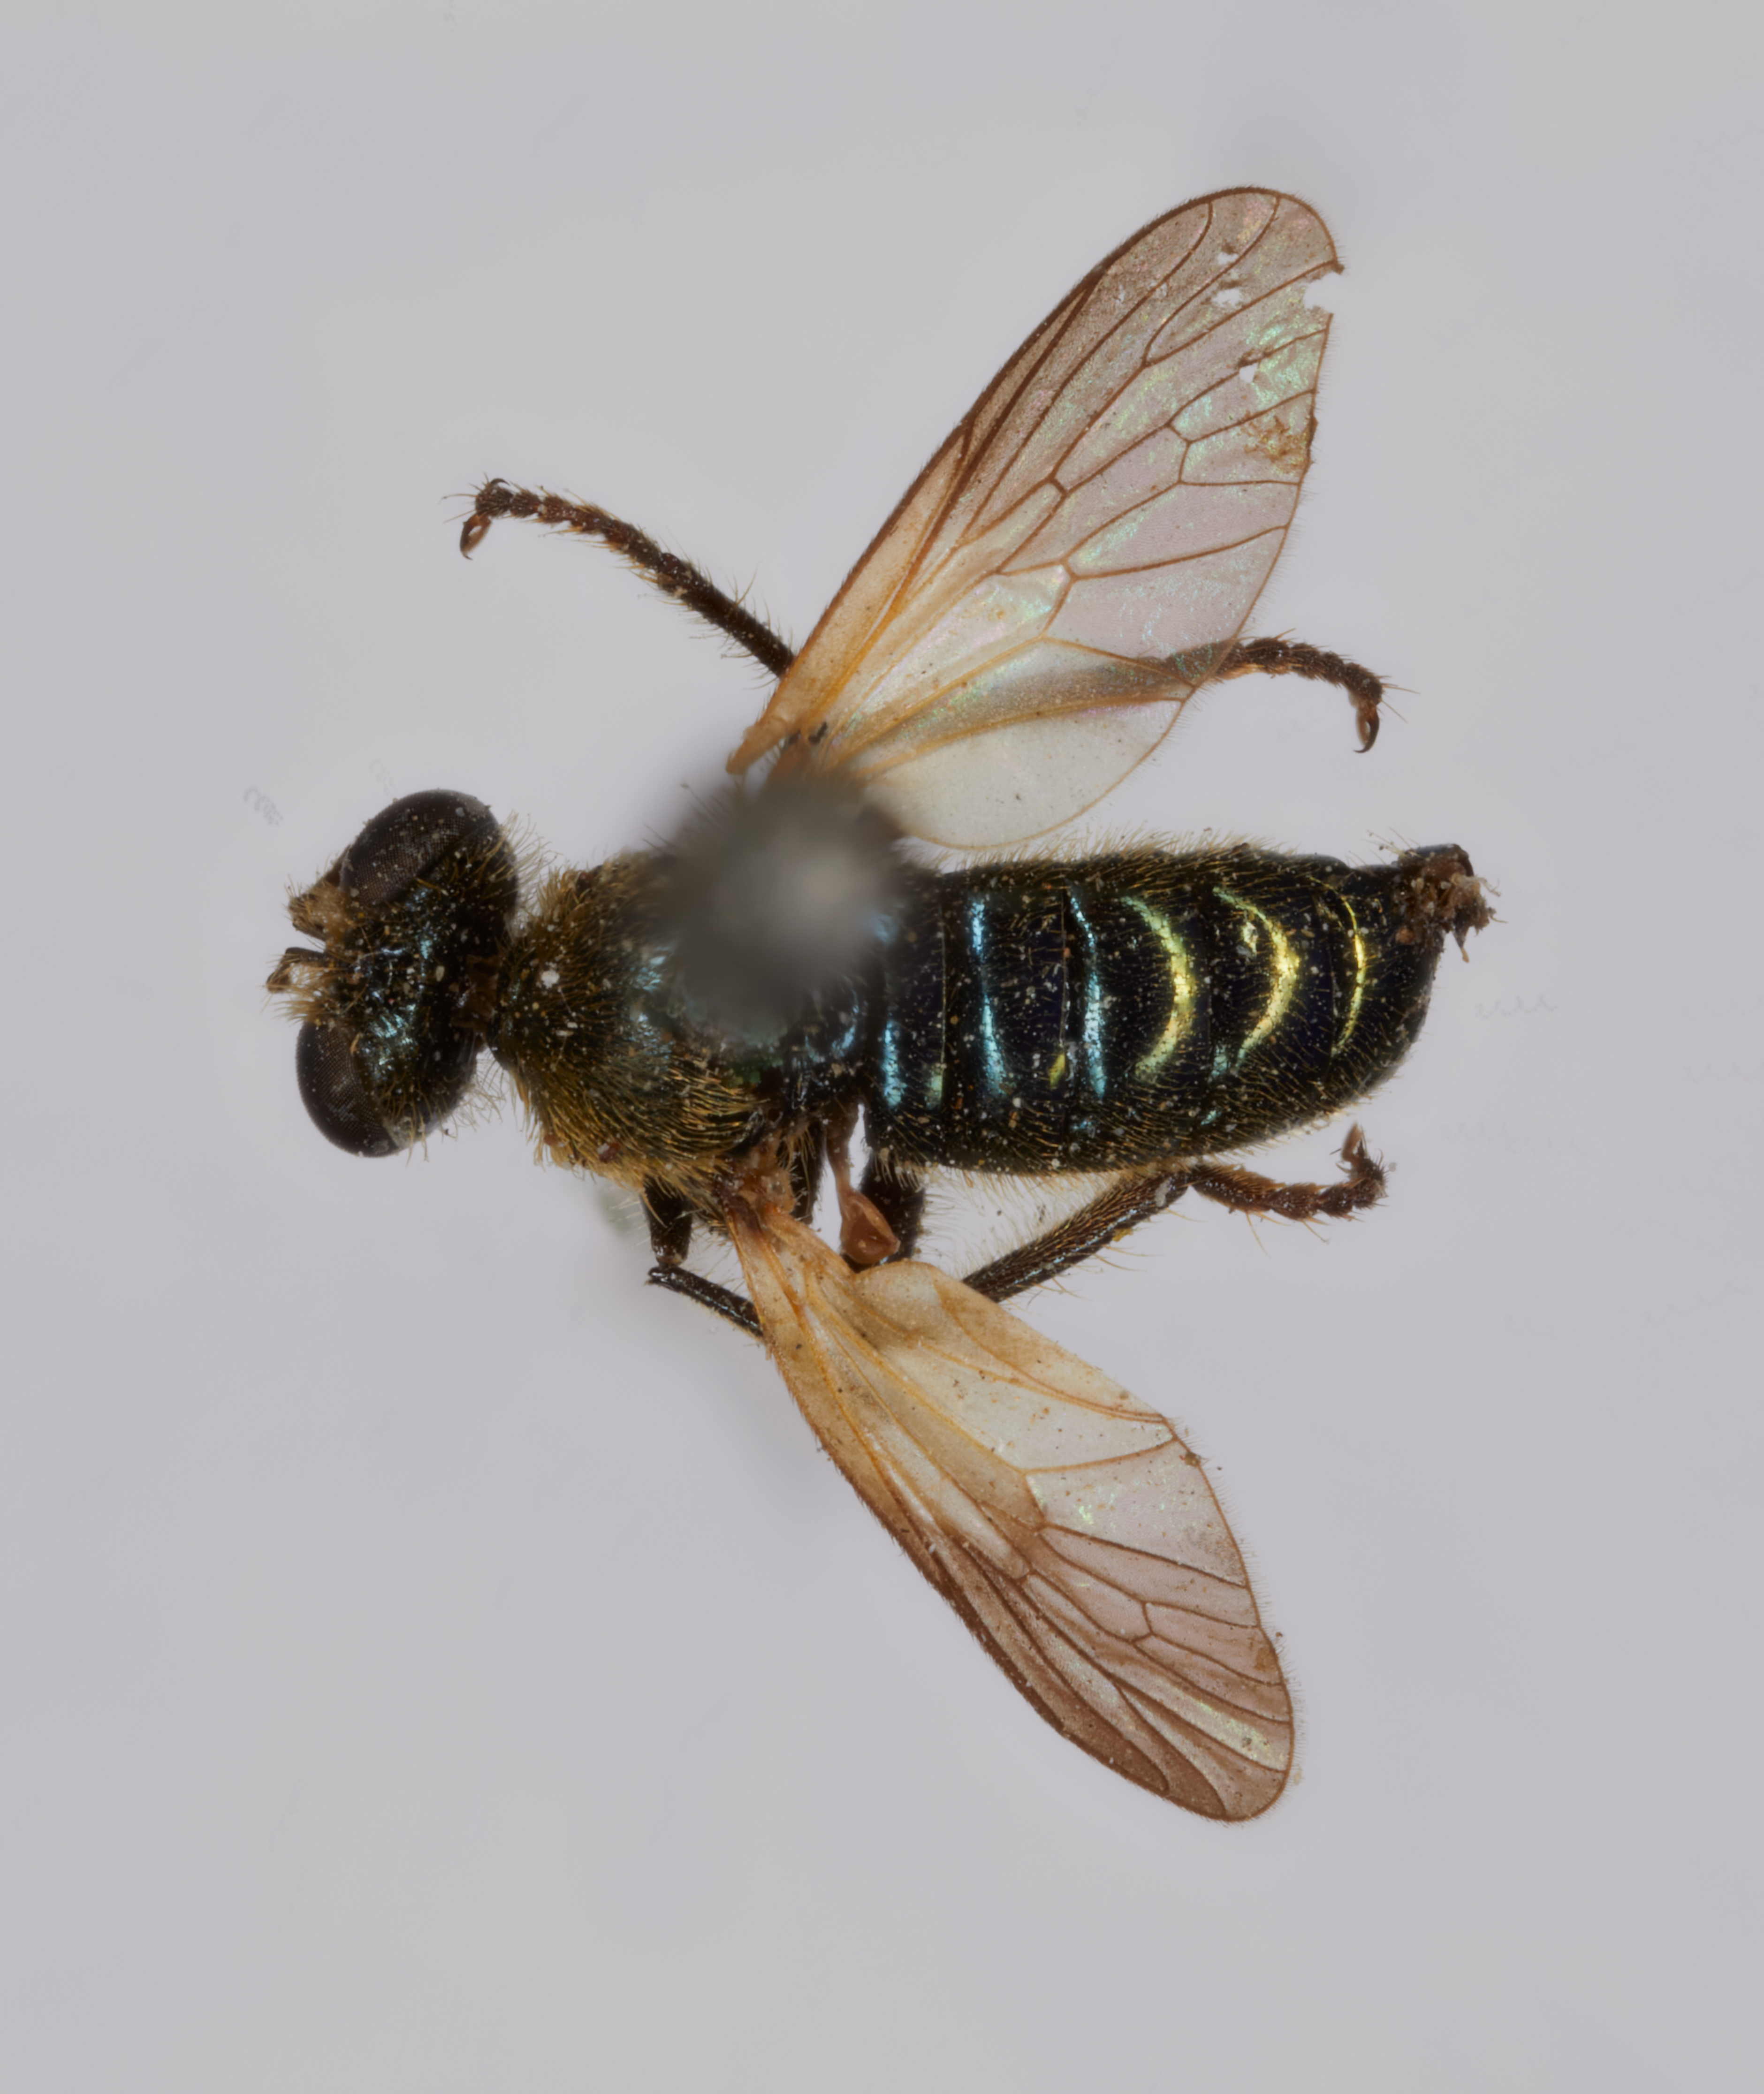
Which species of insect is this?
Dioctria parvula
